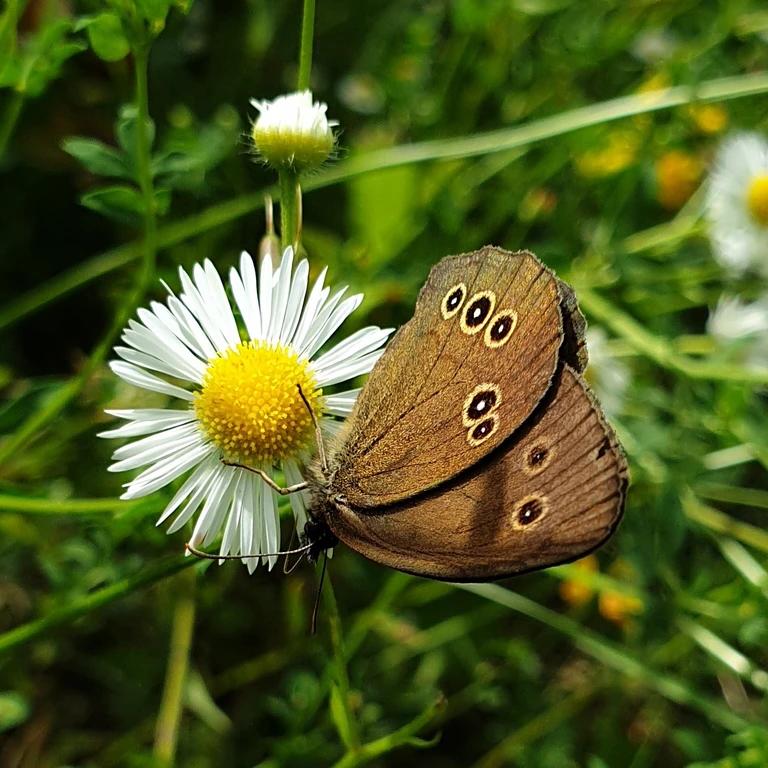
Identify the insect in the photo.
Aphantopus hyperantus
